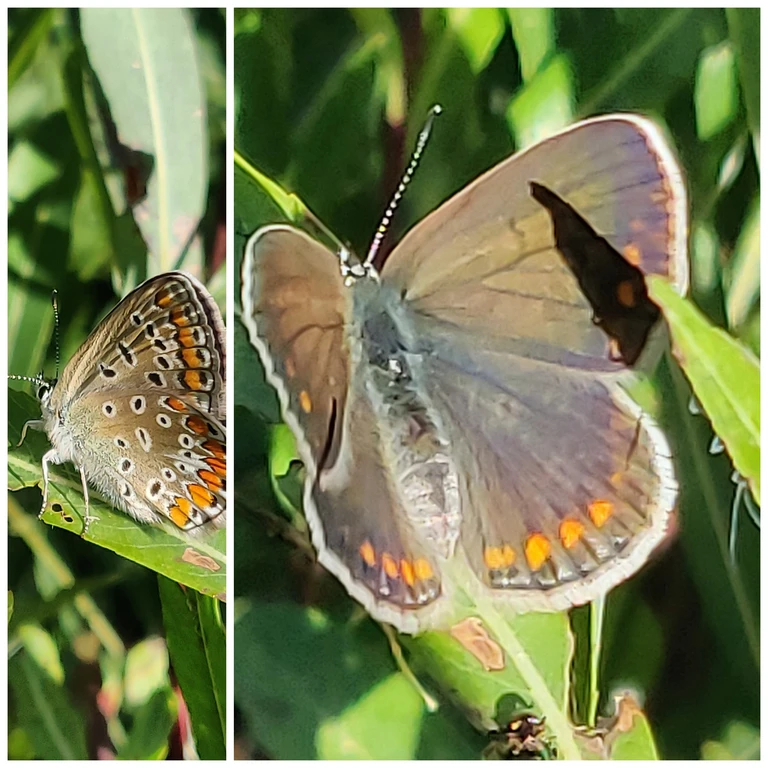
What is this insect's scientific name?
Polyommatus icarus
